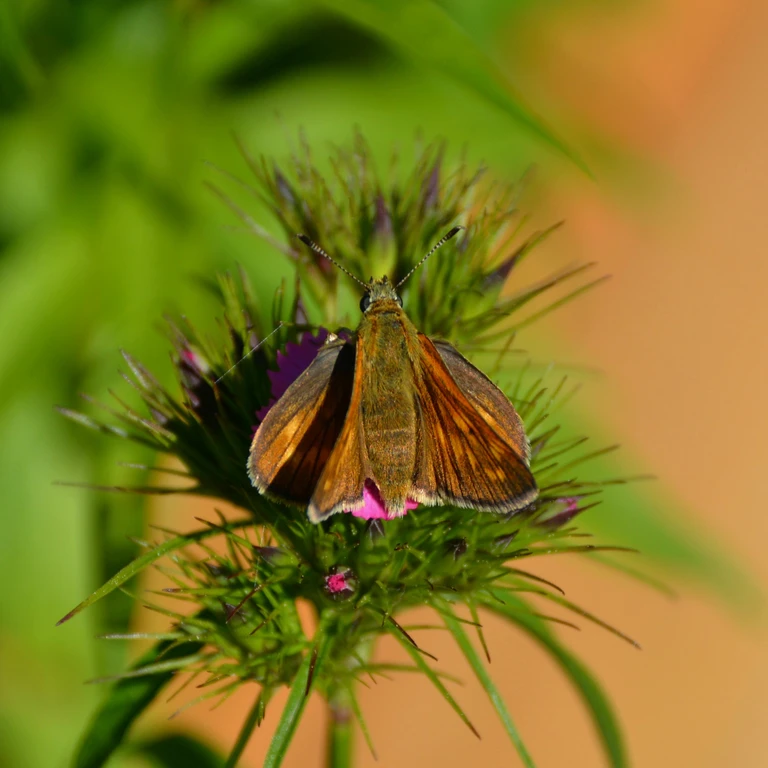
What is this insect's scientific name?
Ochlodes sylvanus (also Ochlodes venata)
